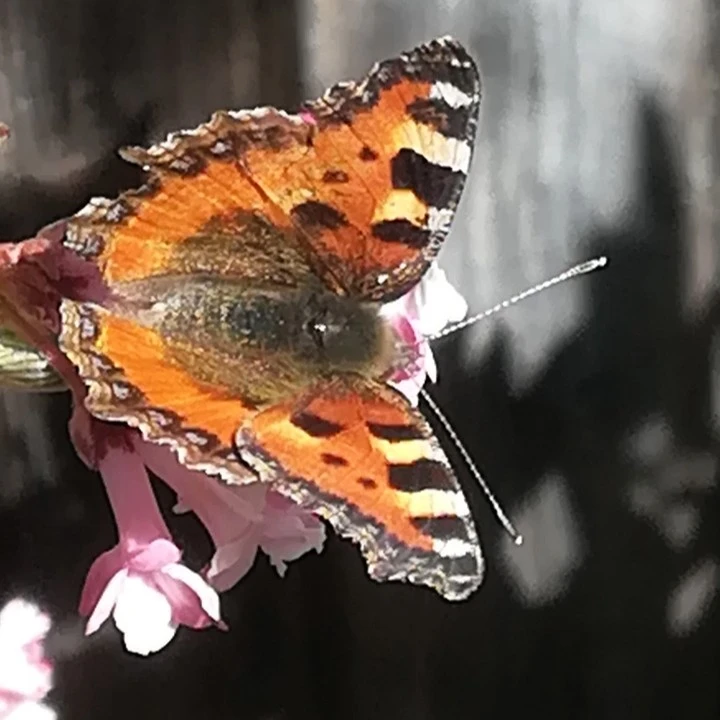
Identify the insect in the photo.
Aglais urticae
